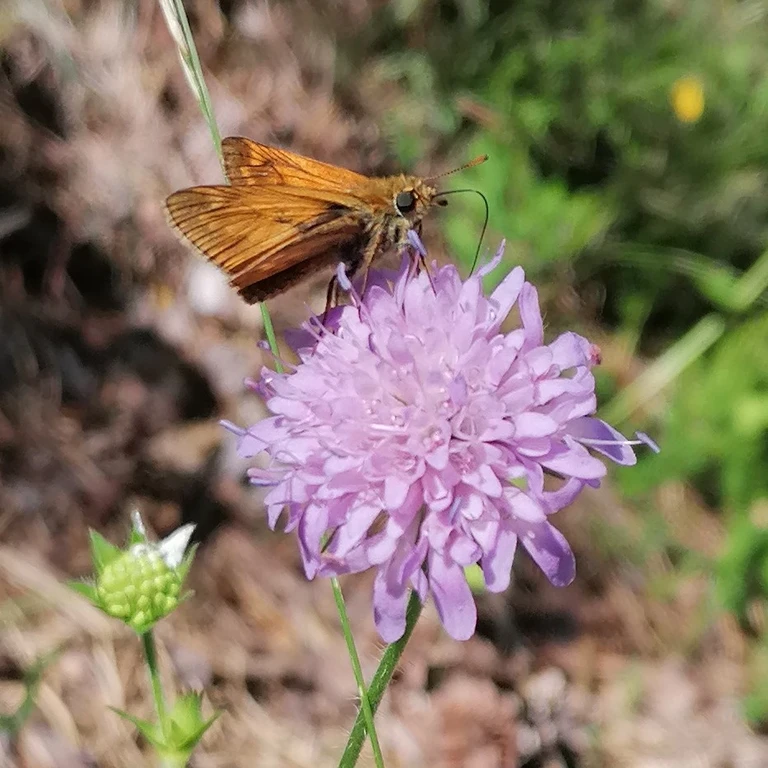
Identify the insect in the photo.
Ochlodes sylvanus (also Ochlodes venata)
